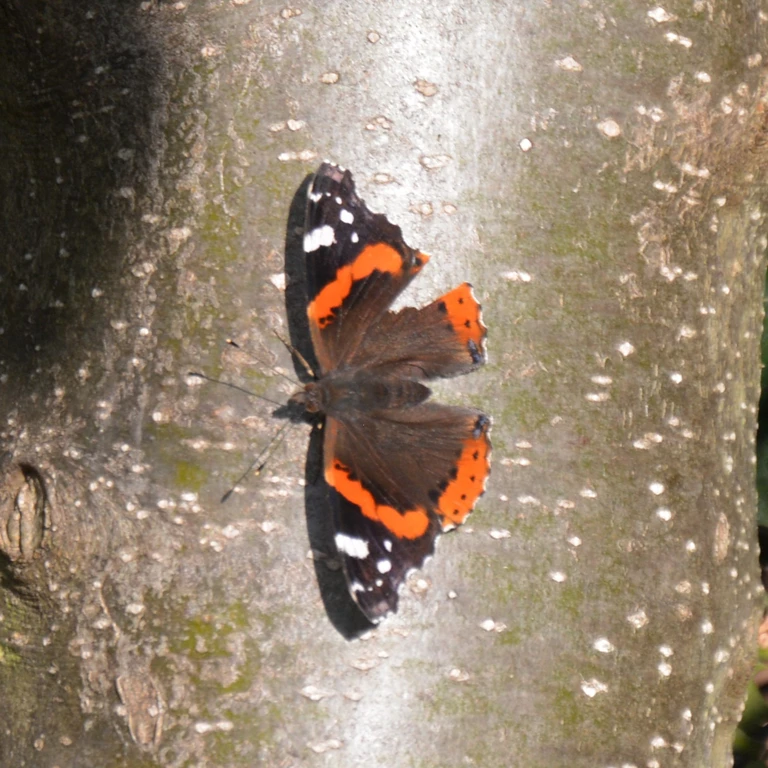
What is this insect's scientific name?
Vanessa atalanta
